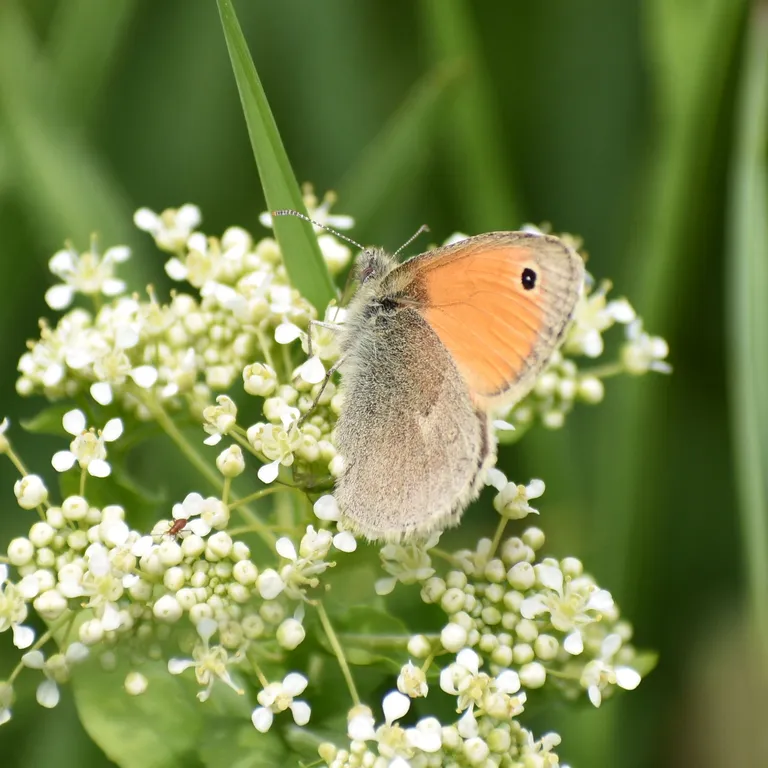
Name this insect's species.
Coenonympha pamphilus
